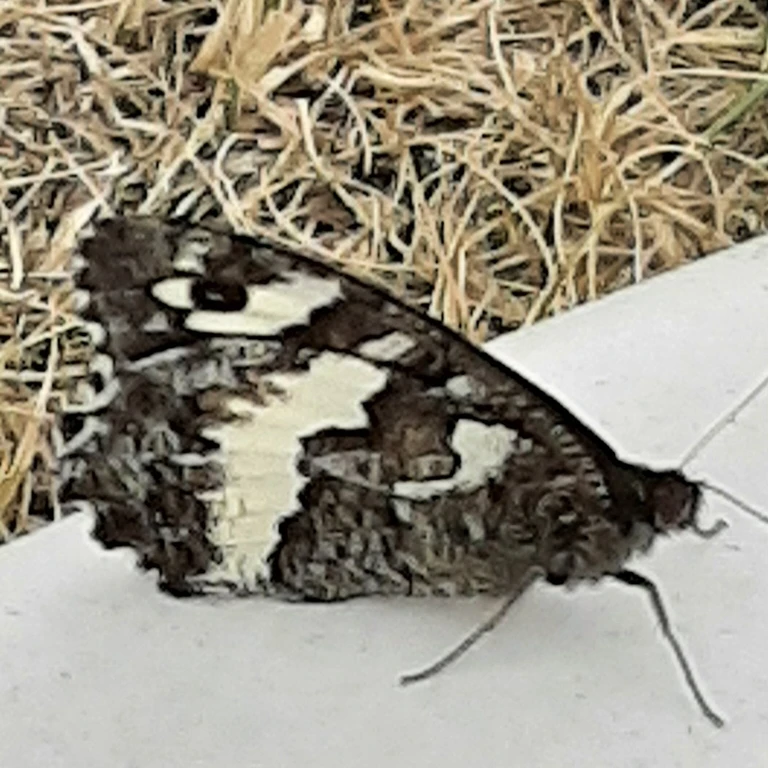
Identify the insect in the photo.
Brintesia circe
